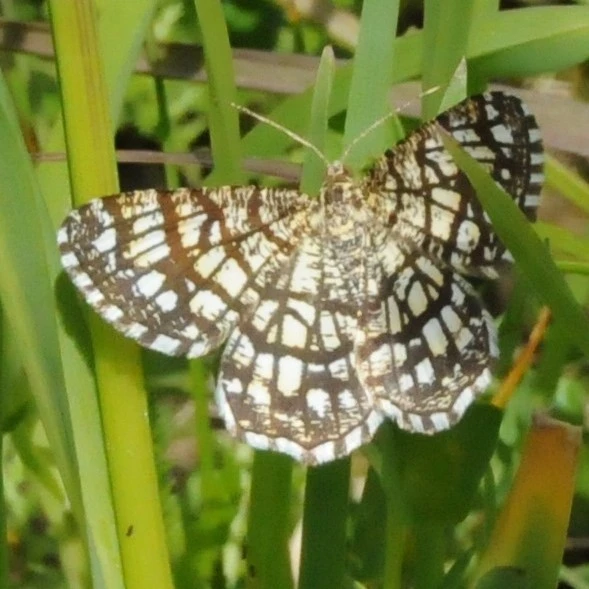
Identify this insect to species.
Chiasmia clathrata
